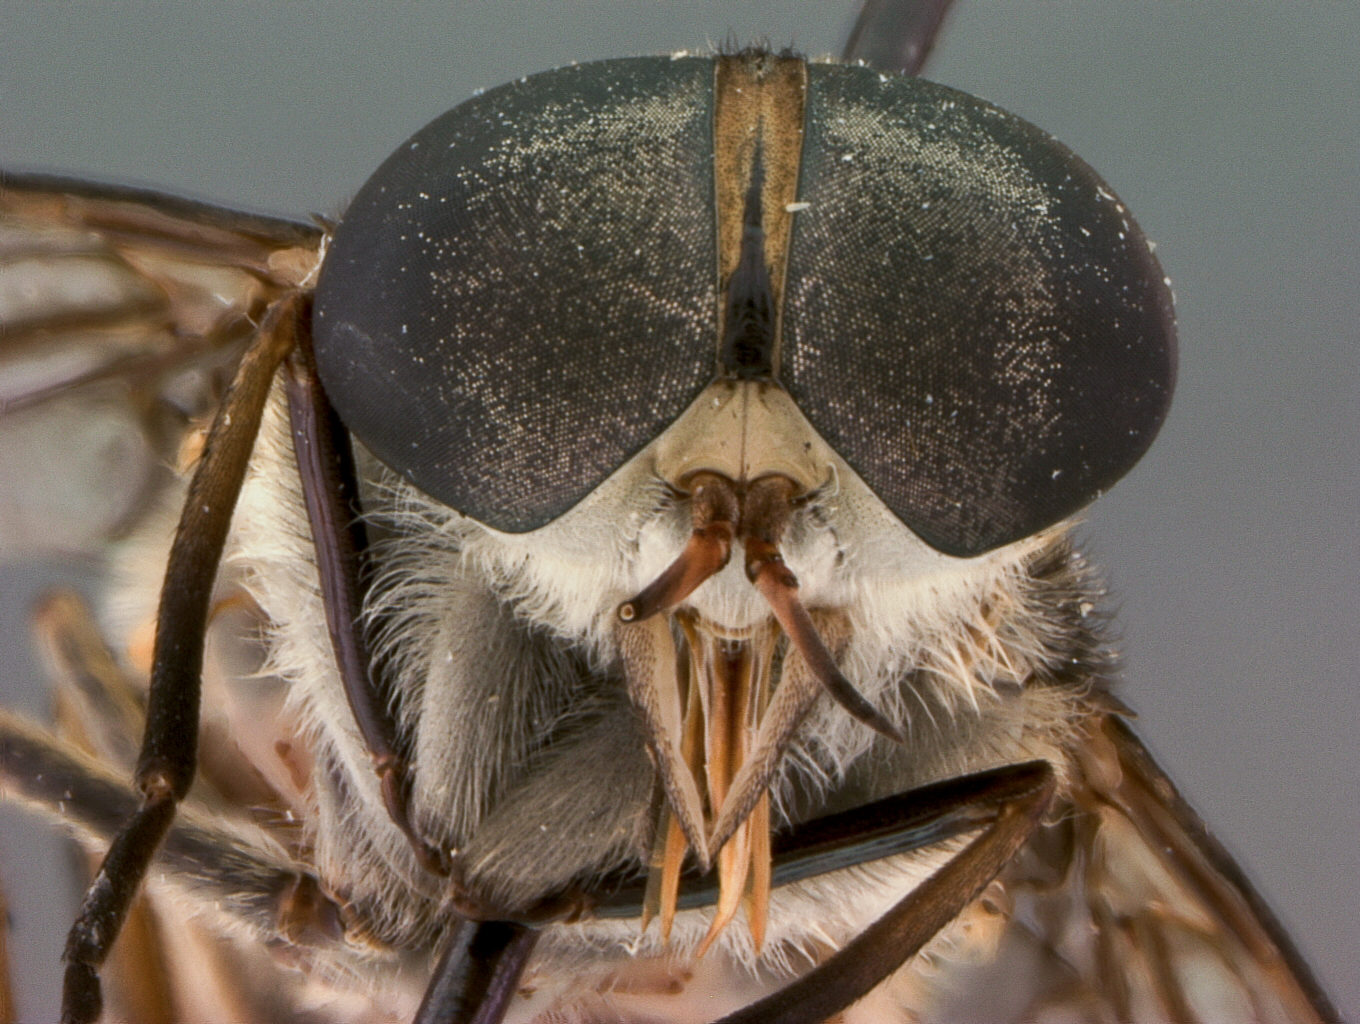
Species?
Tabanus effilatanus
